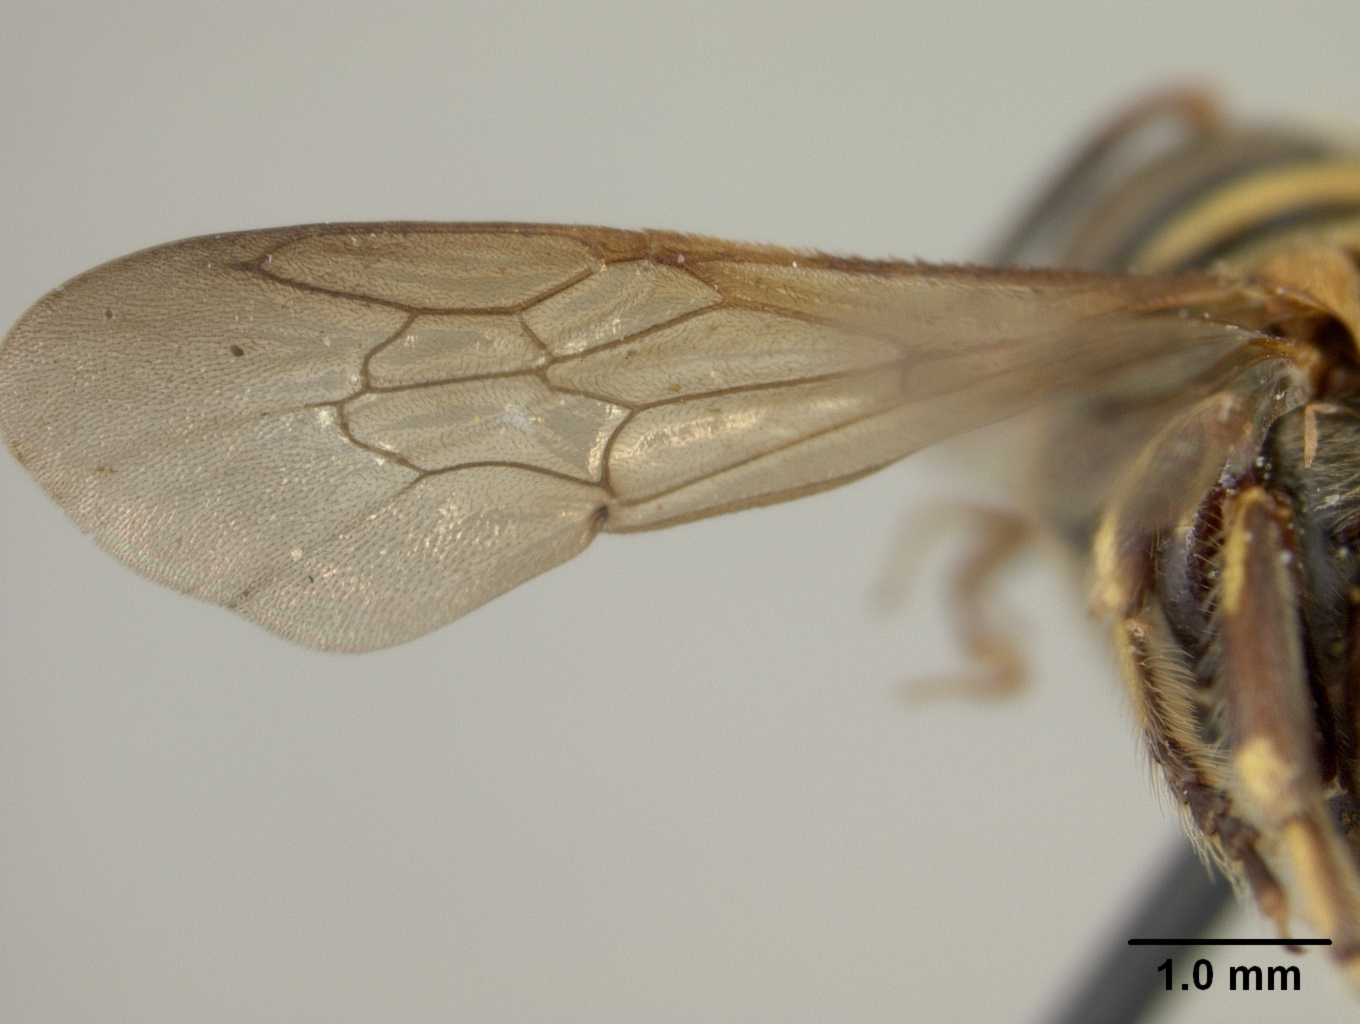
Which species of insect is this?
Hypanthidium taboganum
